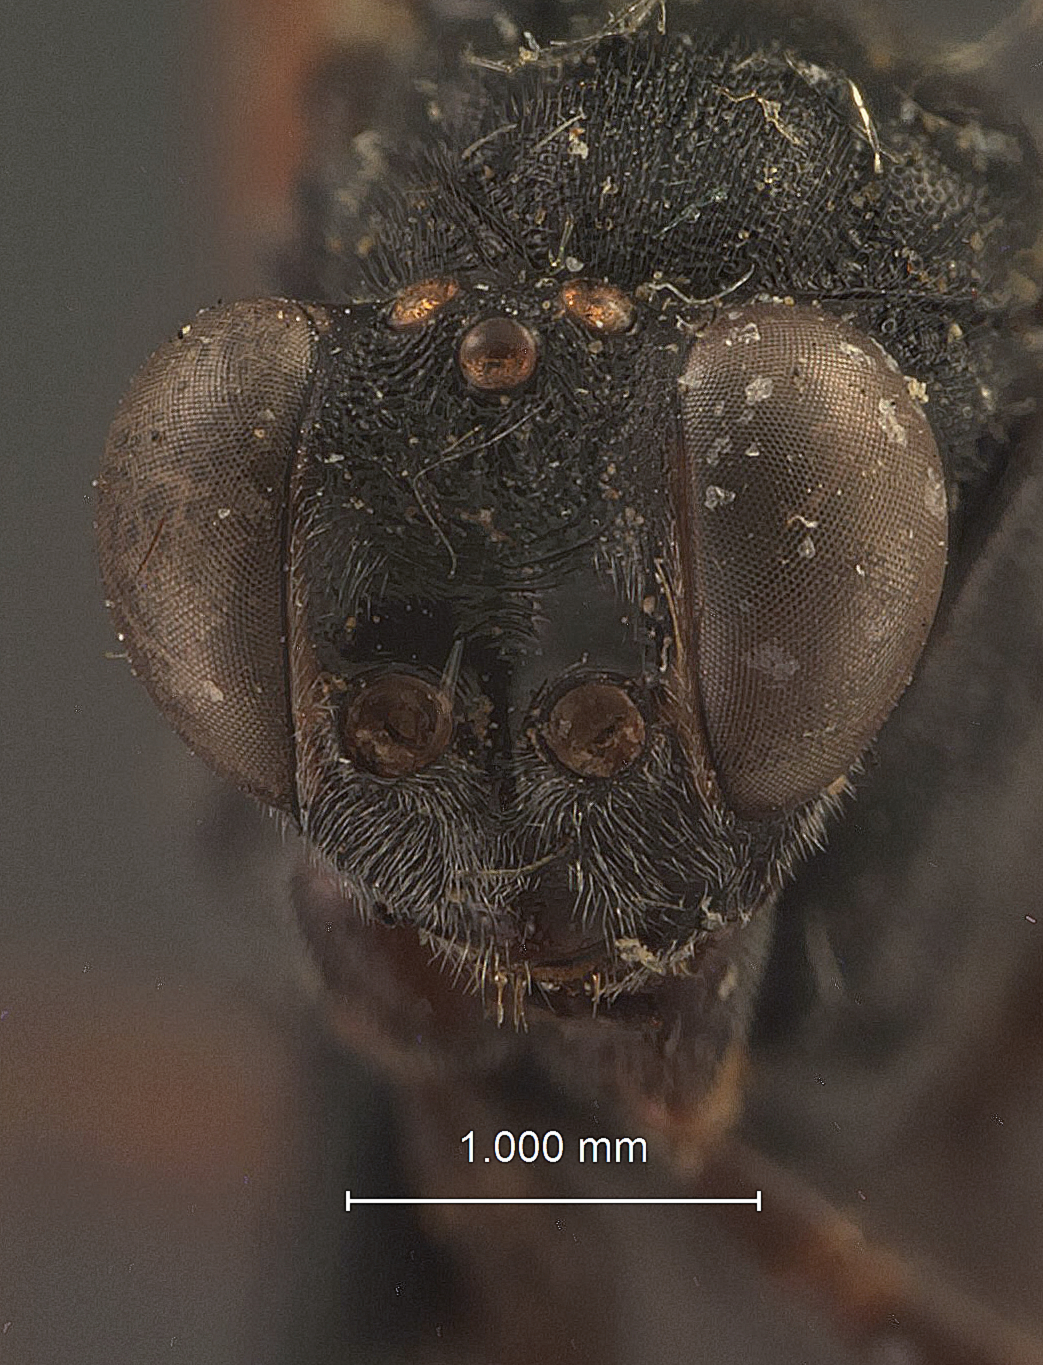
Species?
Cryptus recurvatus
